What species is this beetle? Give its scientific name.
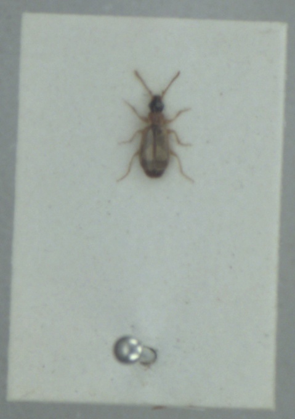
Philorhizus melanocephalus
